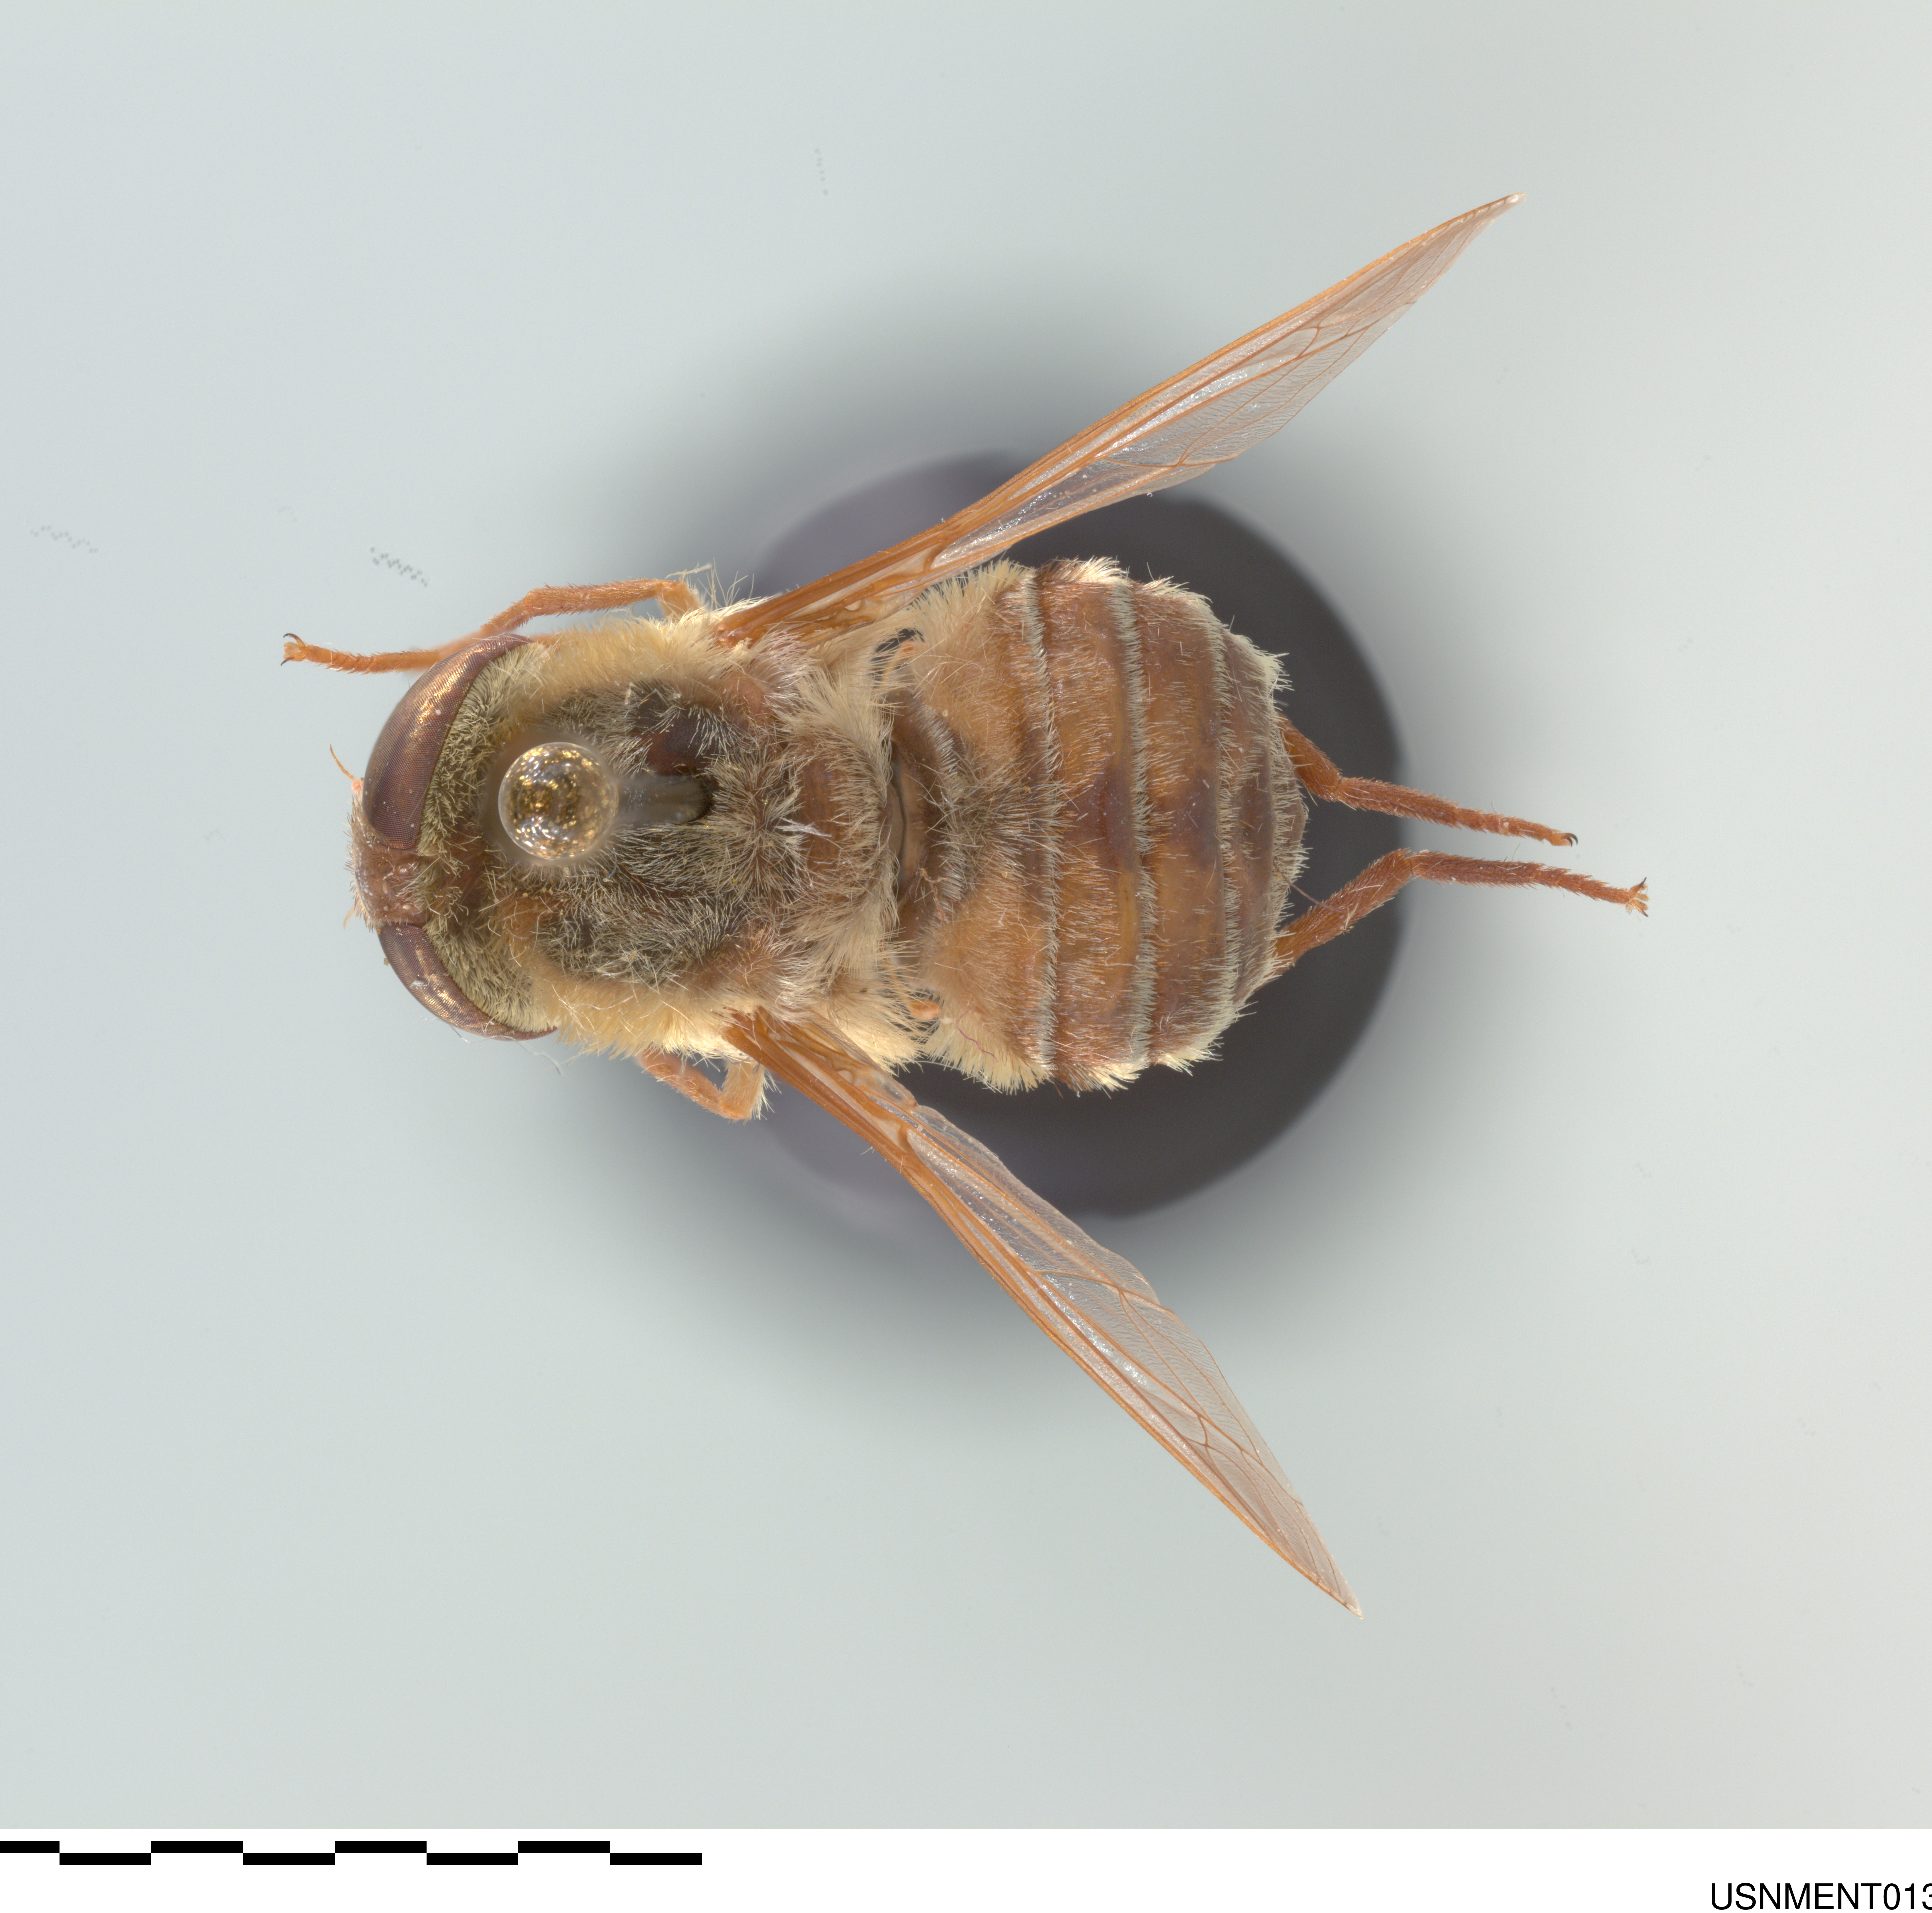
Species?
Neorhynchocephalus volaticus
